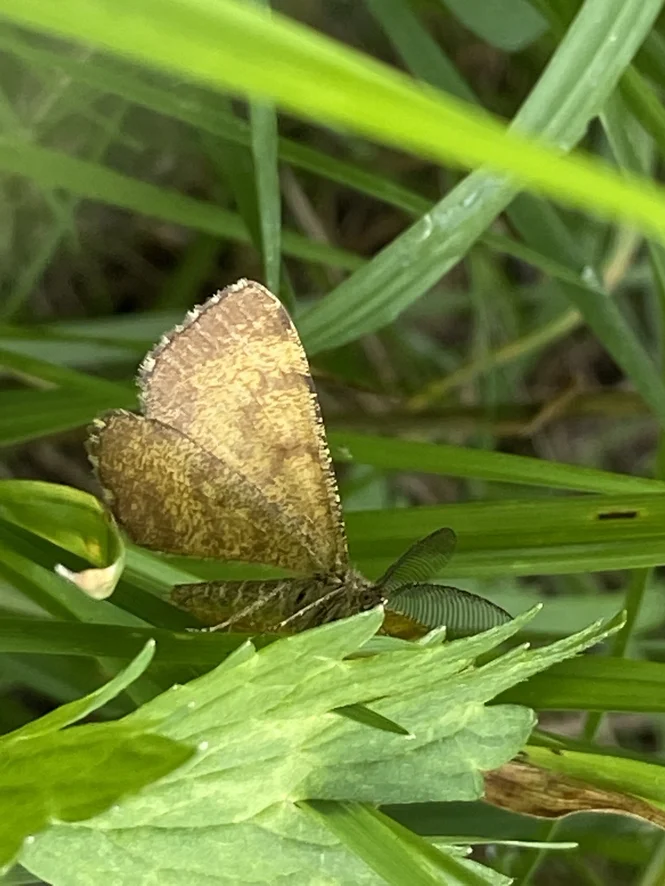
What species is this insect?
Ematurga atomaria
